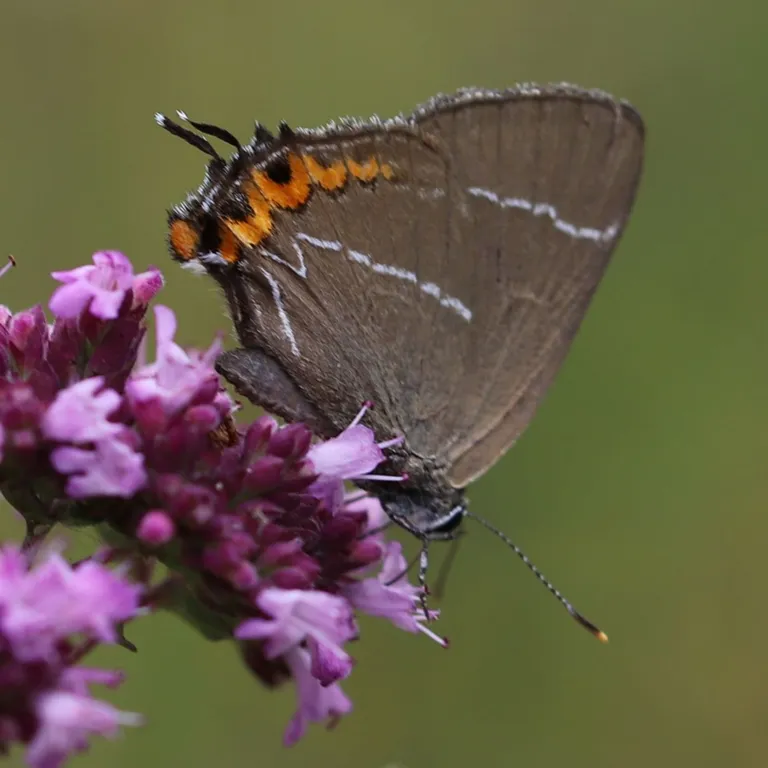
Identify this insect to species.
Satyrium w-album
